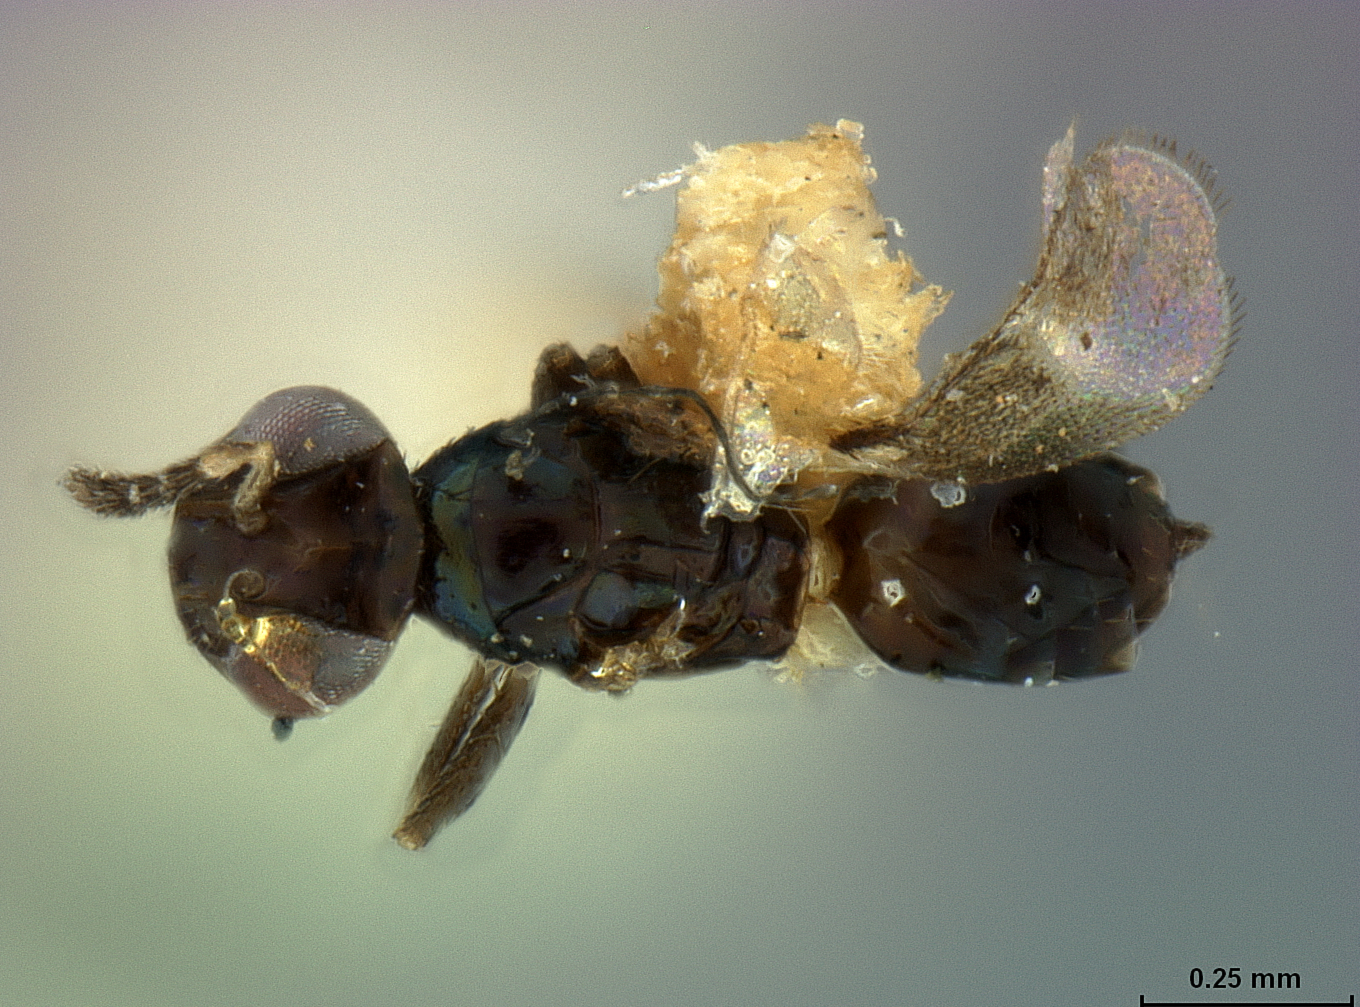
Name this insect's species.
Paraspalangia annulipes
